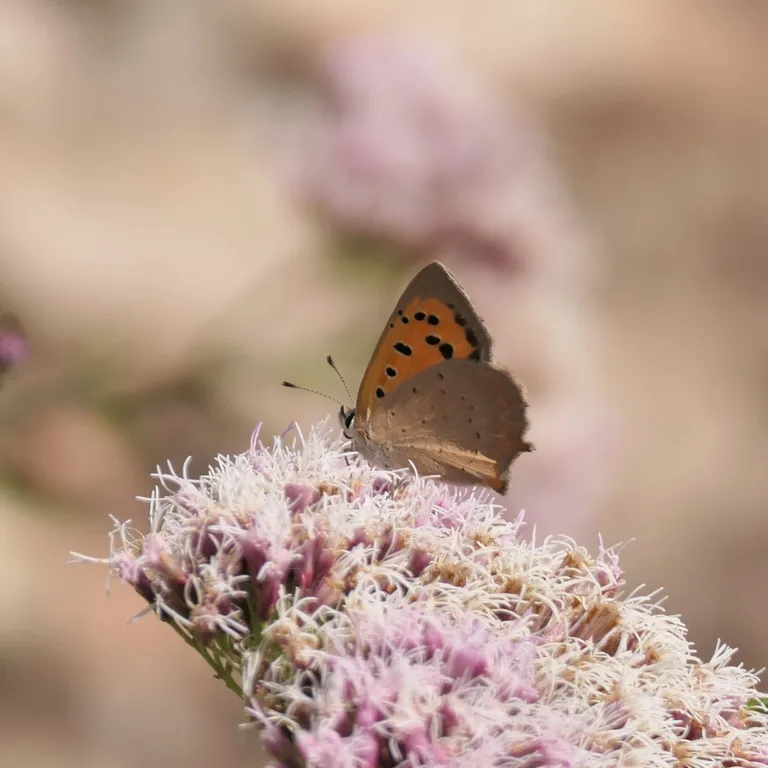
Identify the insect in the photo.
Lycaena phlaeas
